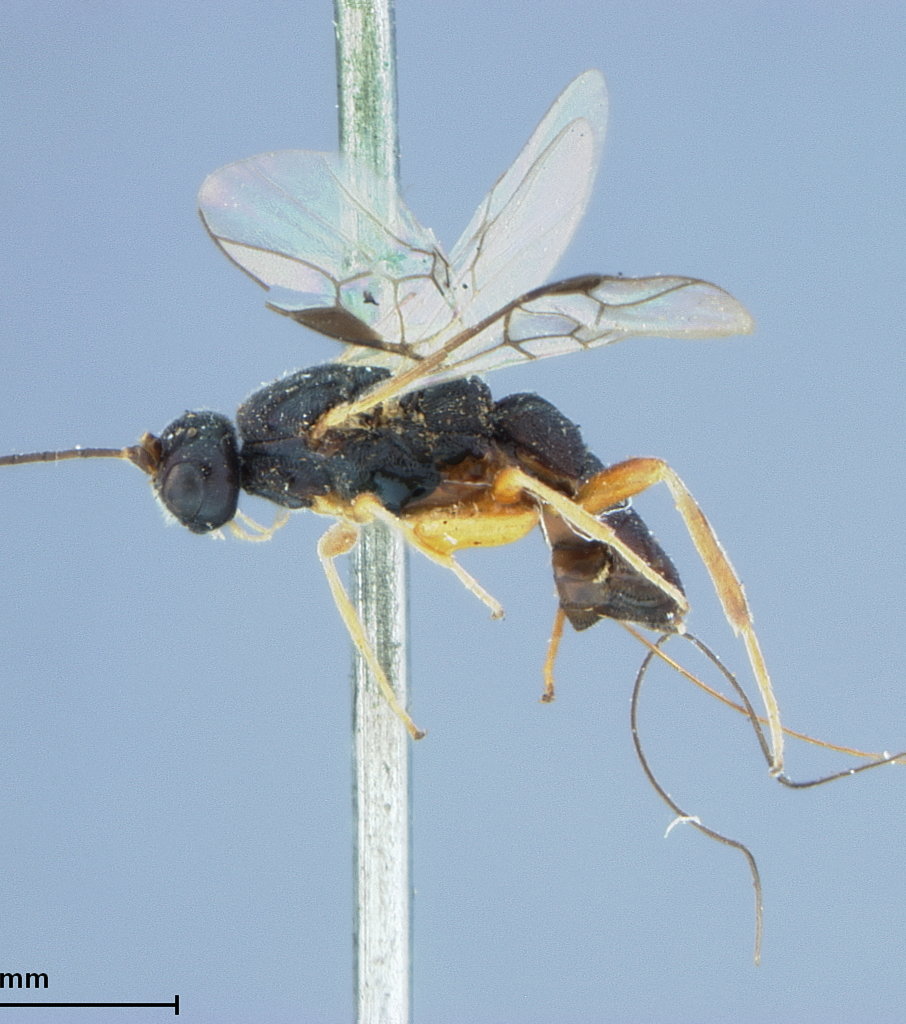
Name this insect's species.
Eubadizon phymatodis
